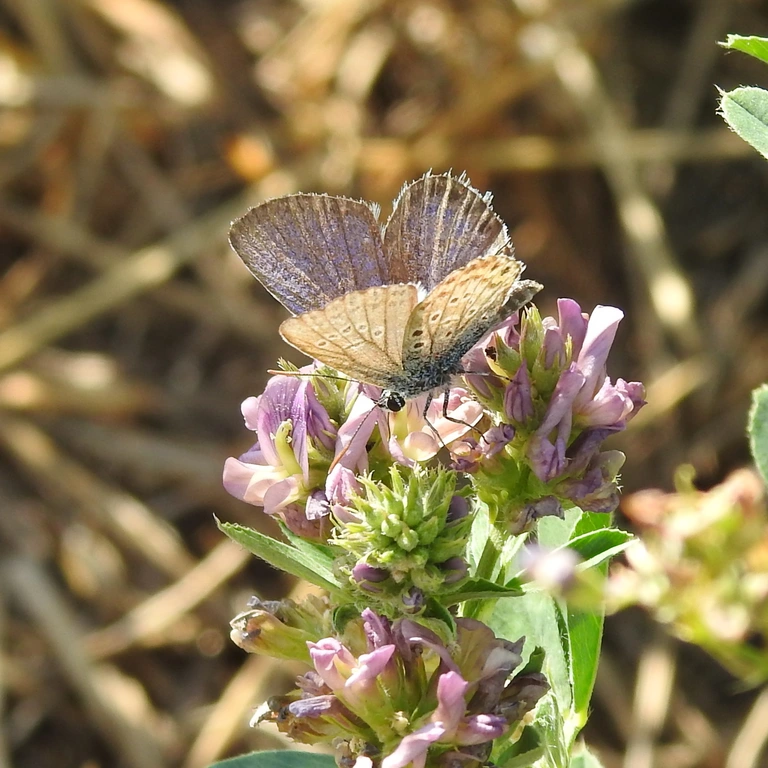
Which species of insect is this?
Plebejus argus
